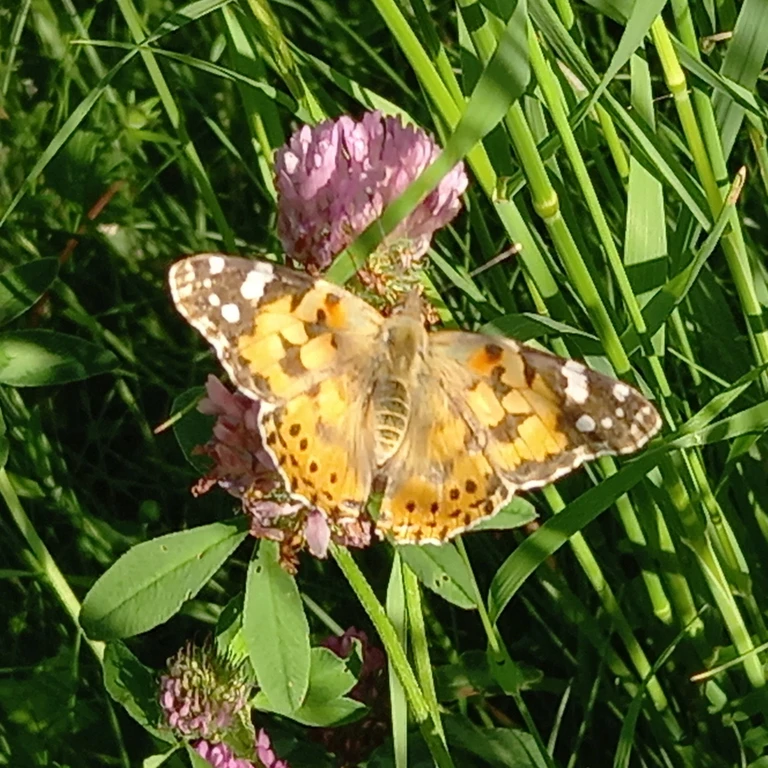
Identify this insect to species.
Vanessa cardui
